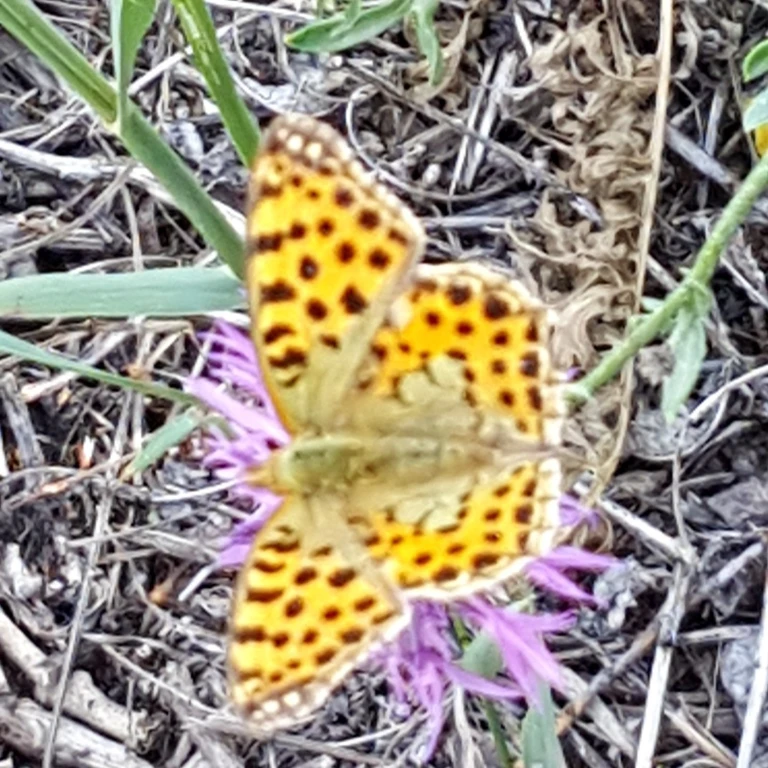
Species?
Issoria lathonia
